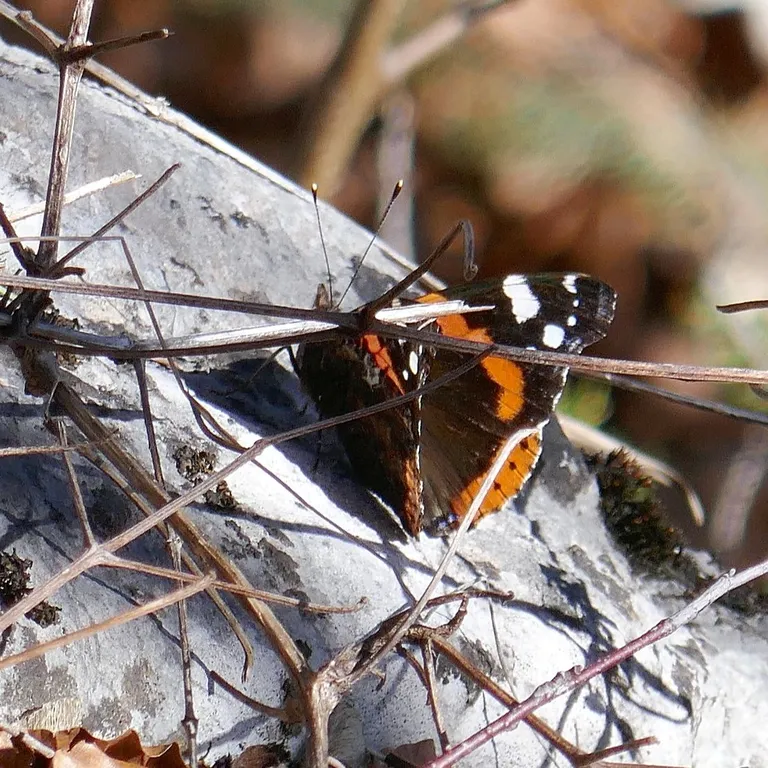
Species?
Vanessa atalanta
